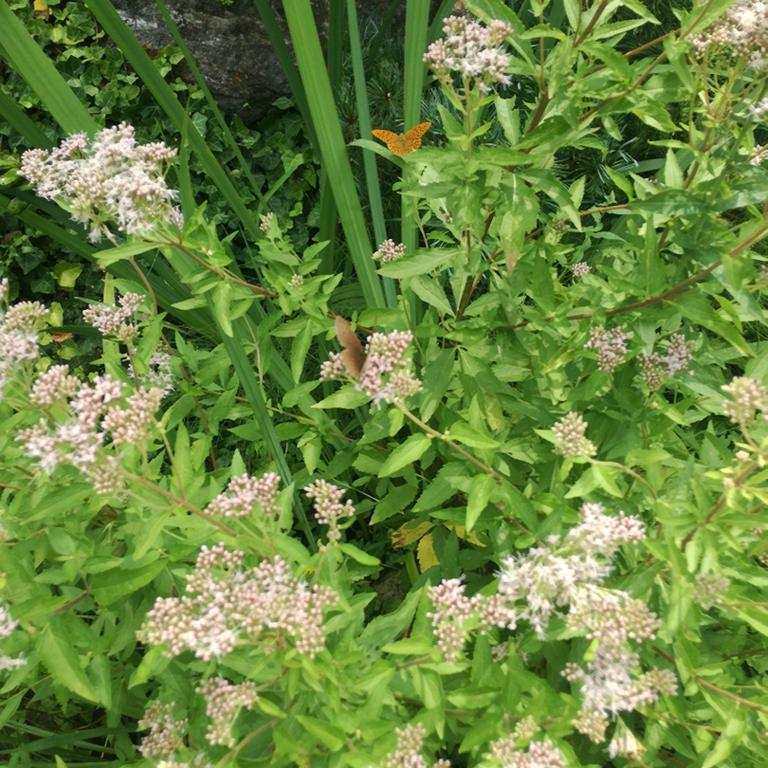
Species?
Argynnis paphia
